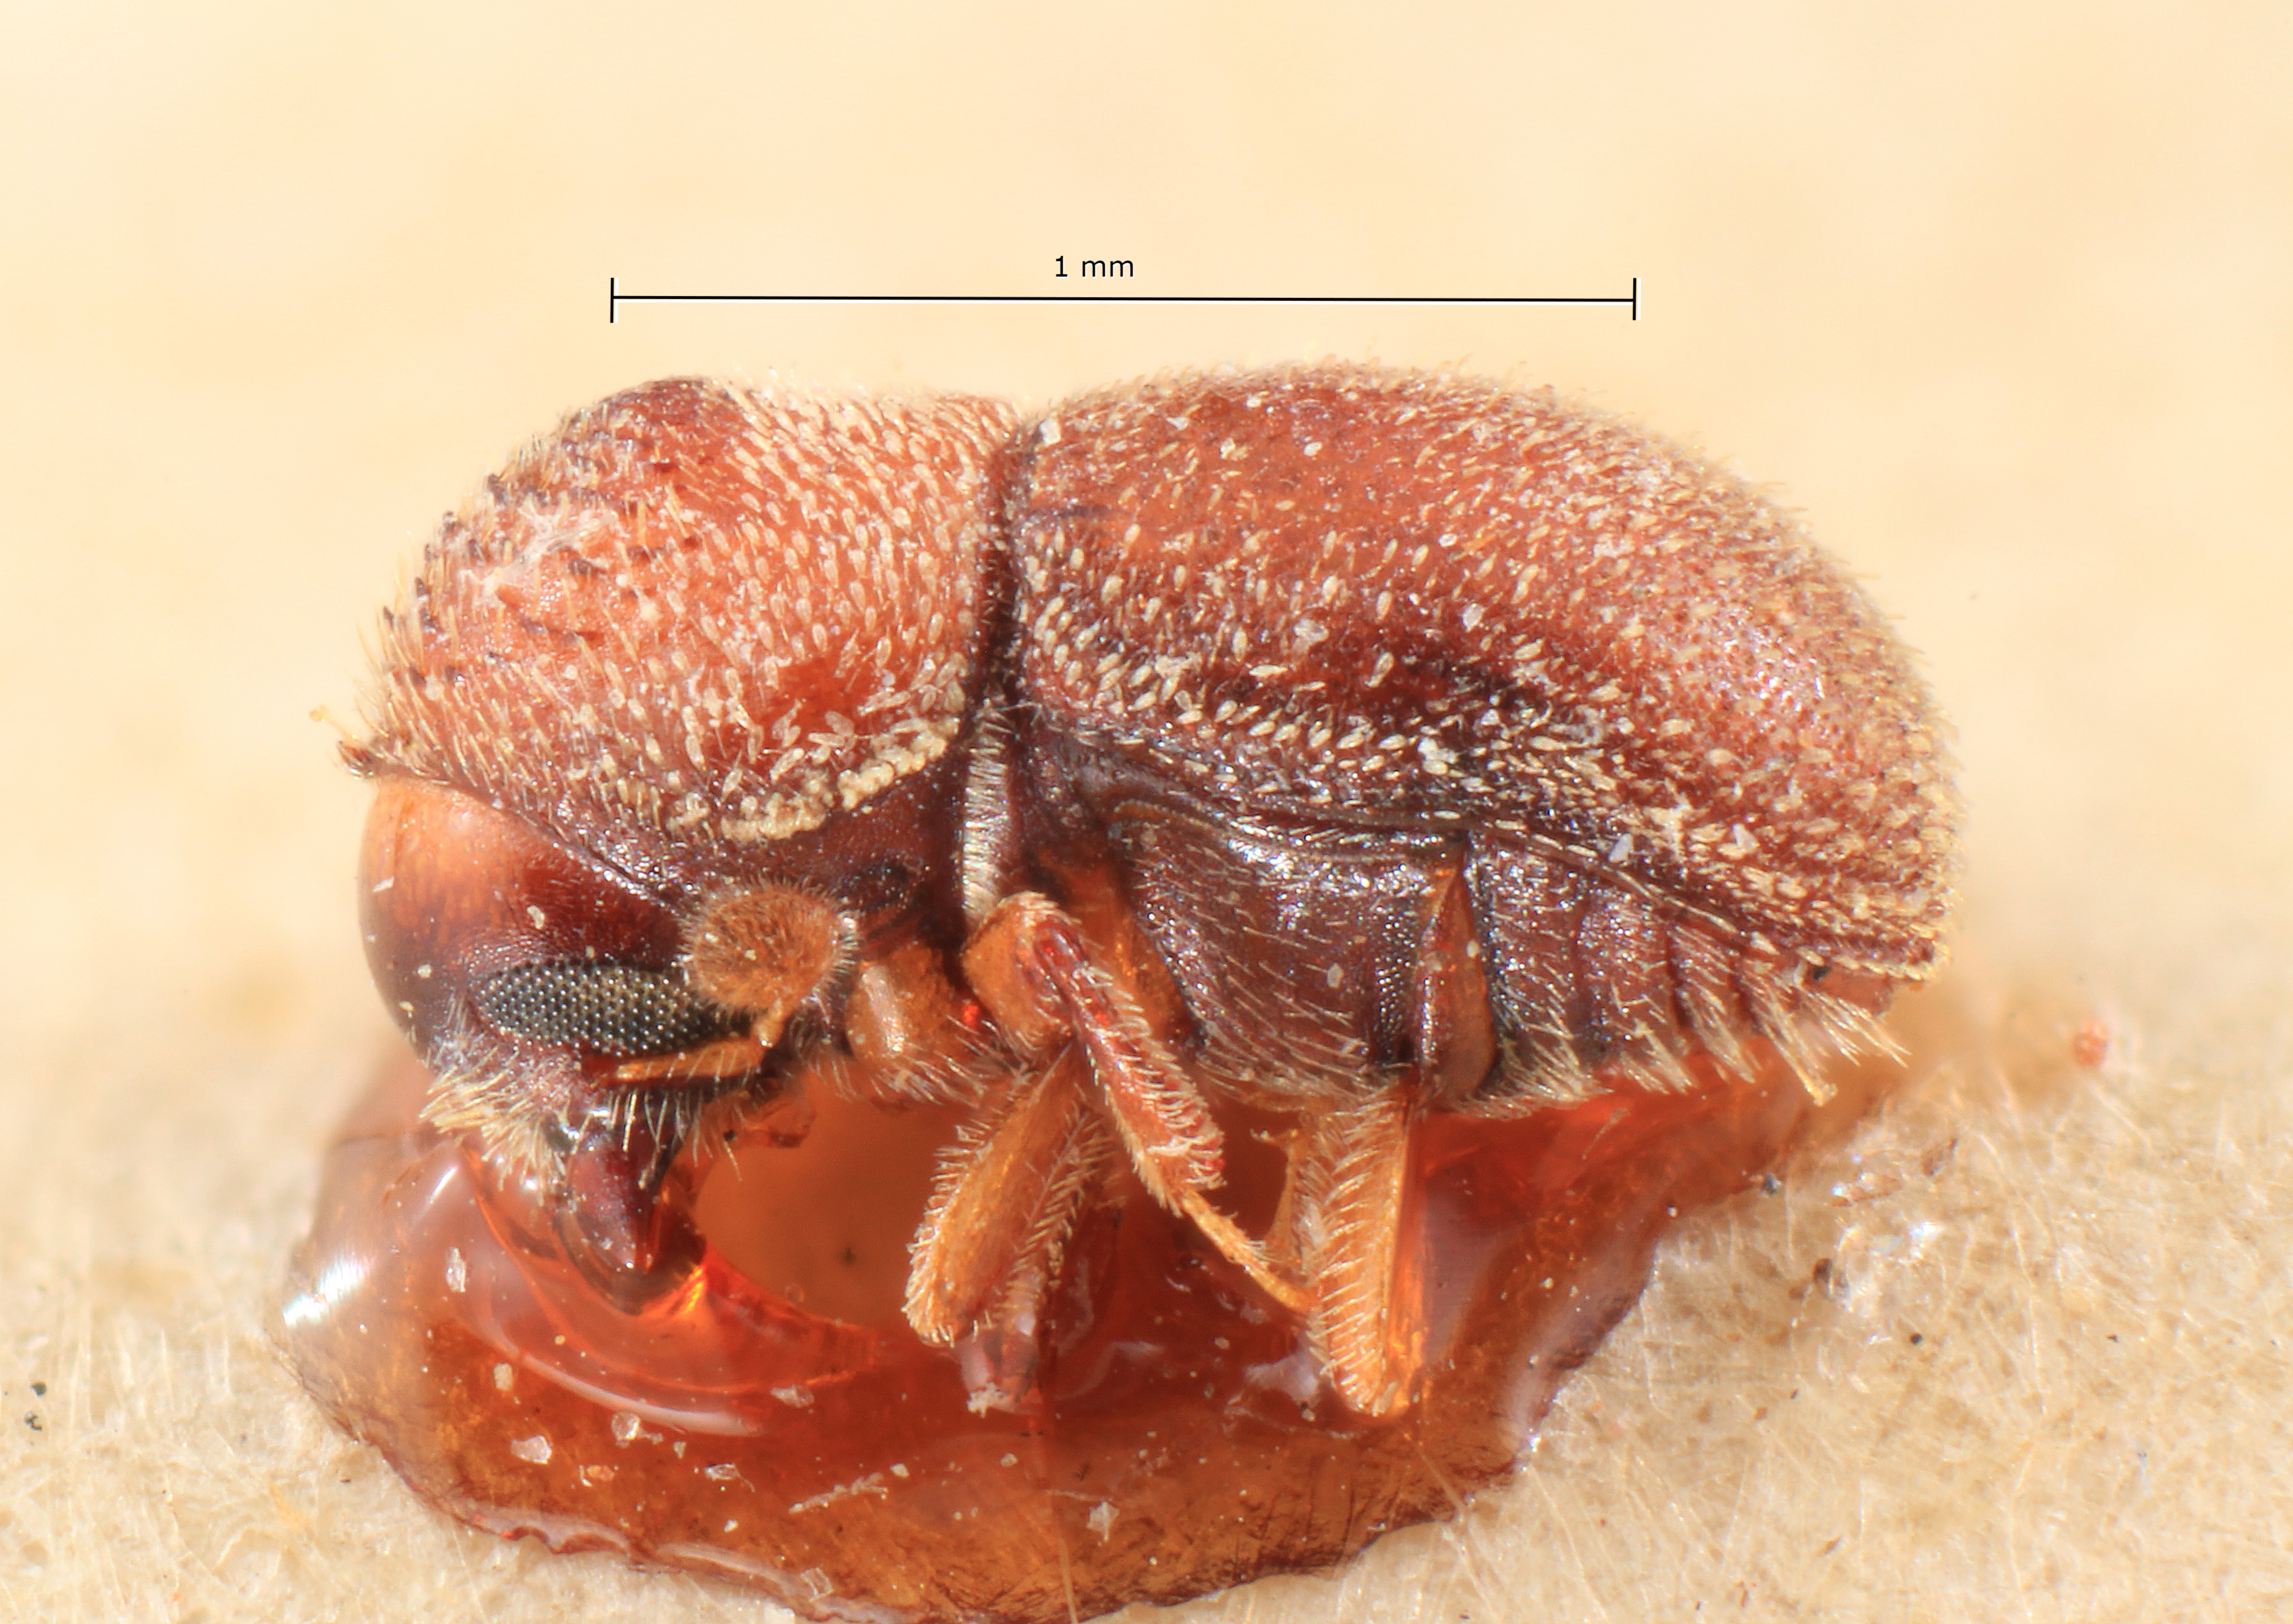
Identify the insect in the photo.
Cryphalomorphus bangensis
